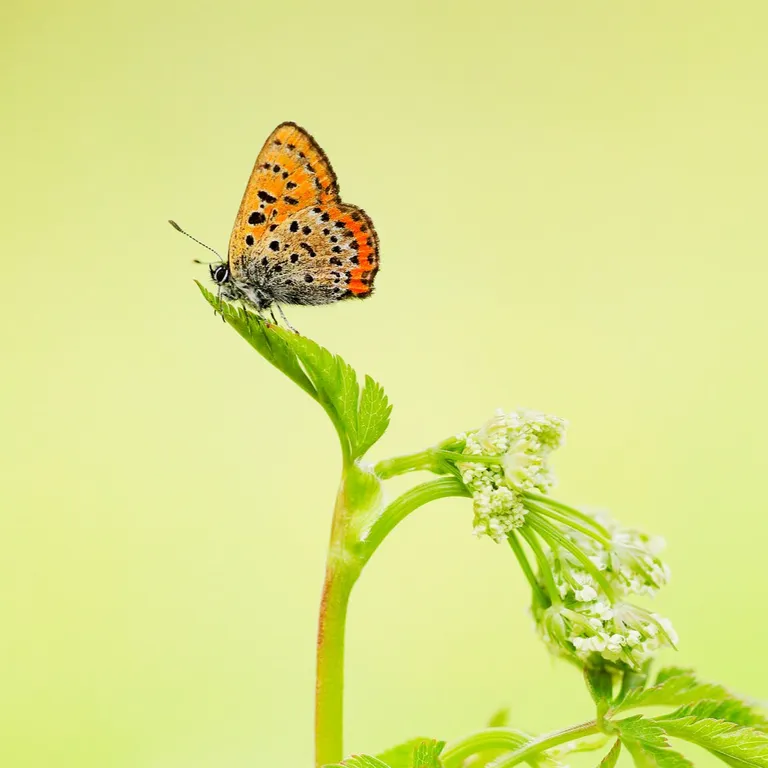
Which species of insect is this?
Lycaena helle (also Helleia helle)
